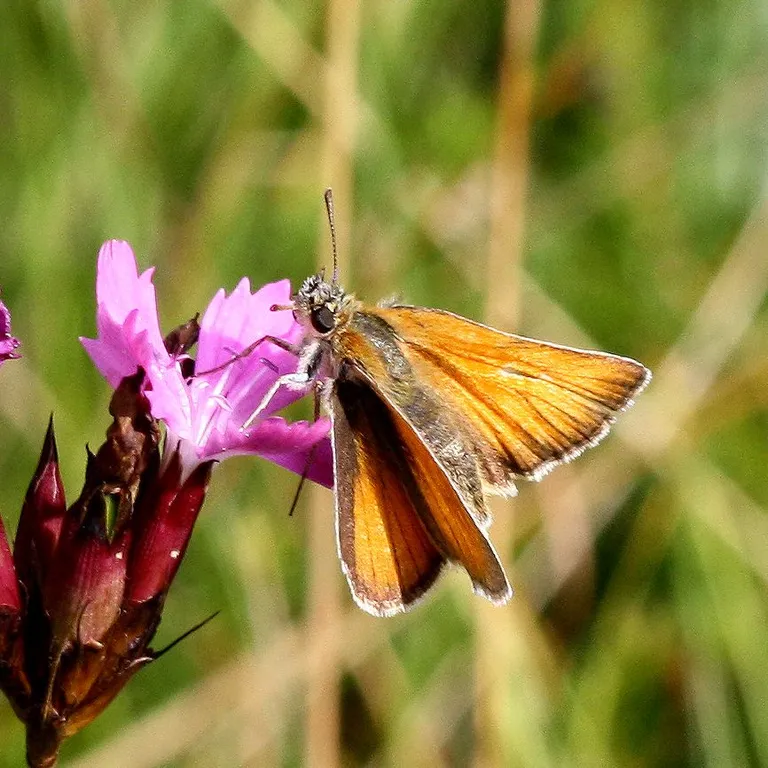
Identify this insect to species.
Thymelicus sylvestris
